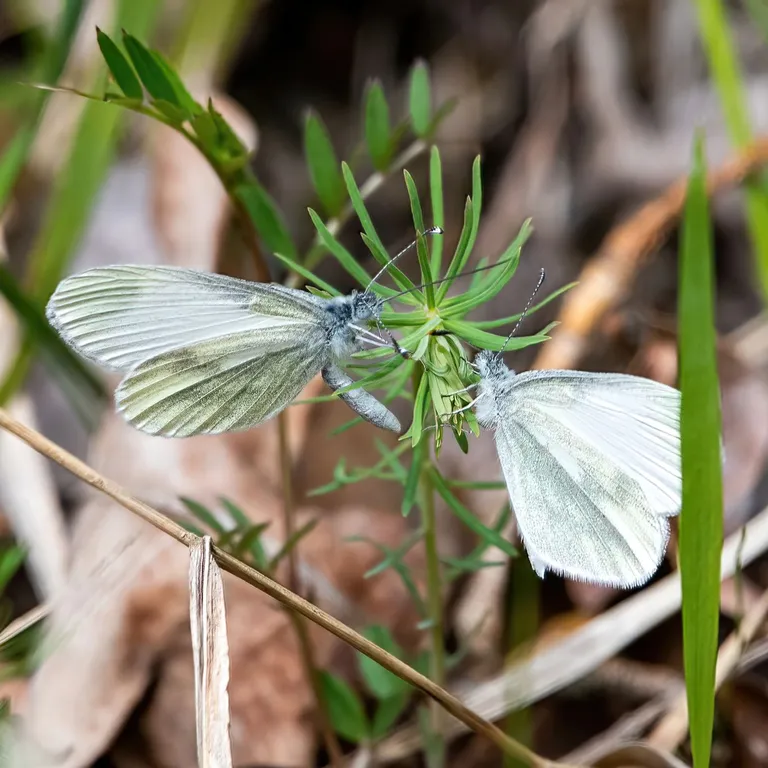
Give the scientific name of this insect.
Leptidea sinapis/juvernica
